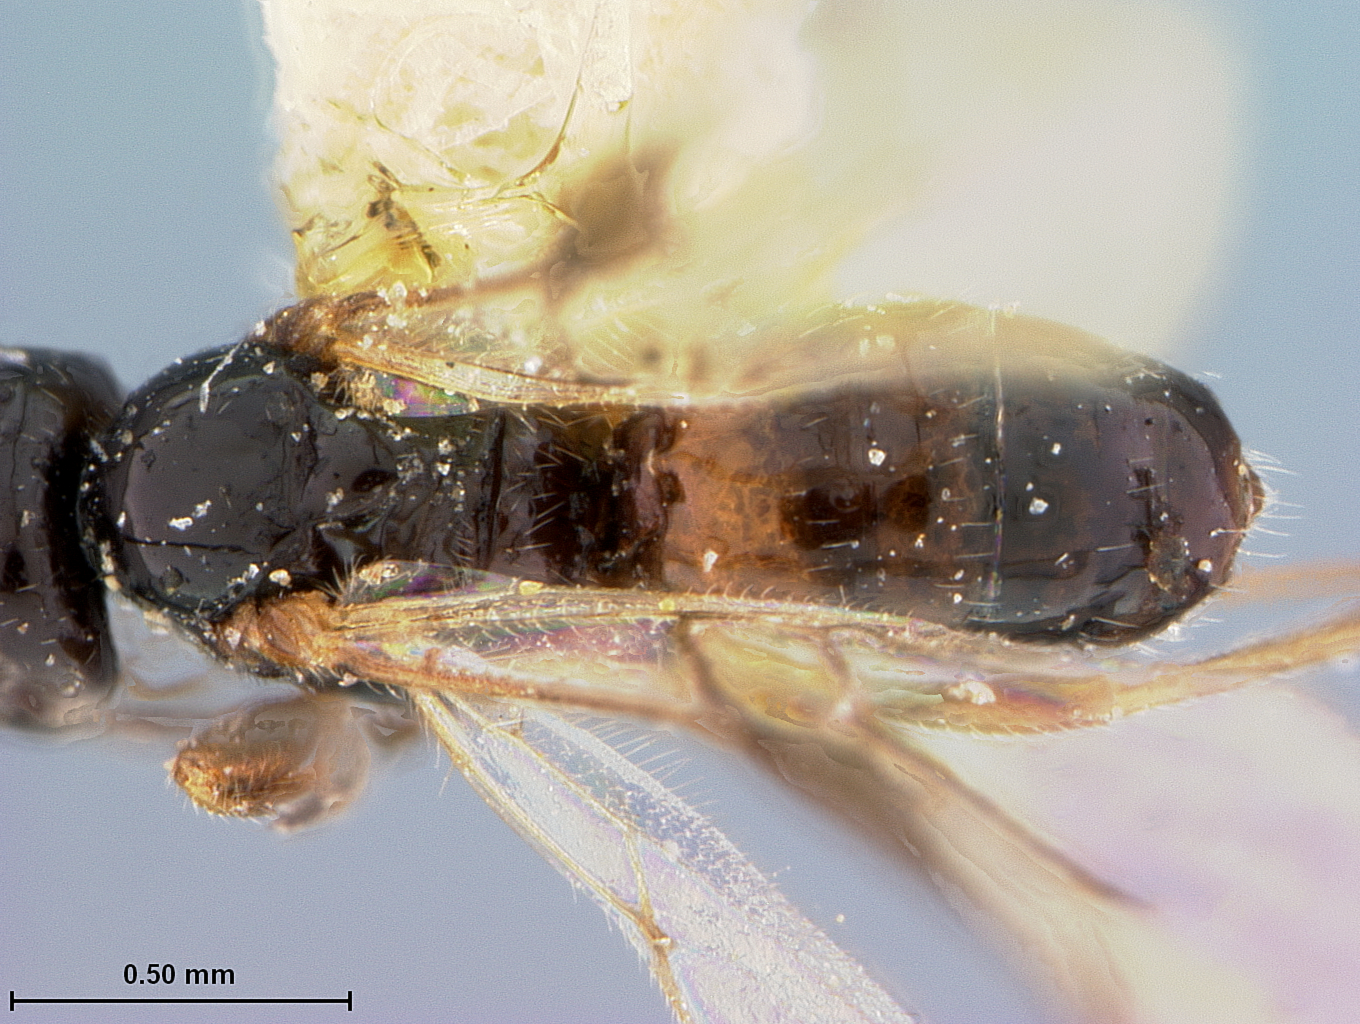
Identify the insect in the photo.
Opius hagermanicus
